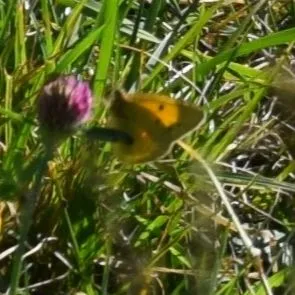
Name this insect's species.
Colias croceus
